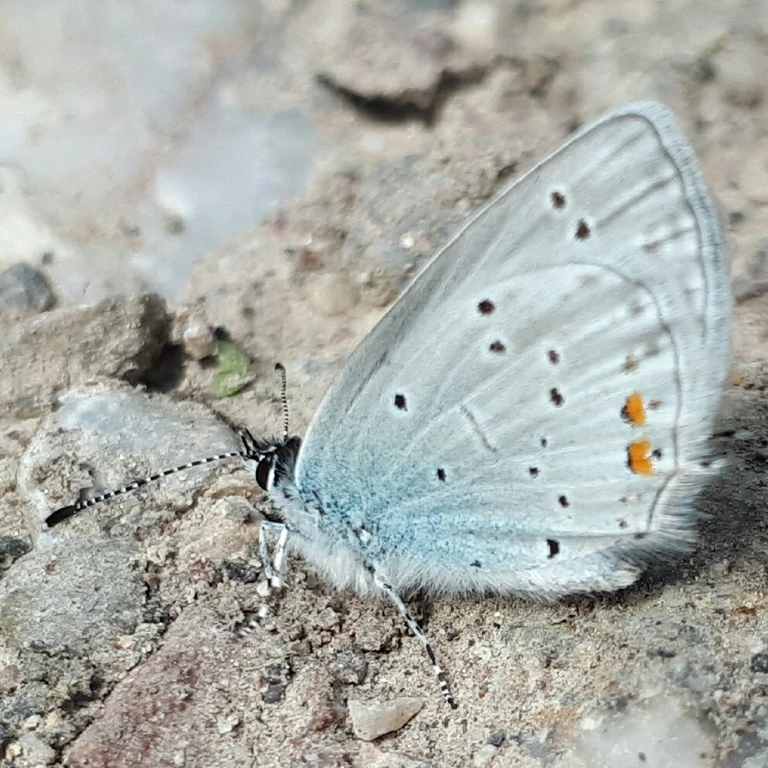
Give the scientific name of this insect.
Cupido argiades (also Elkalyce argiades)
